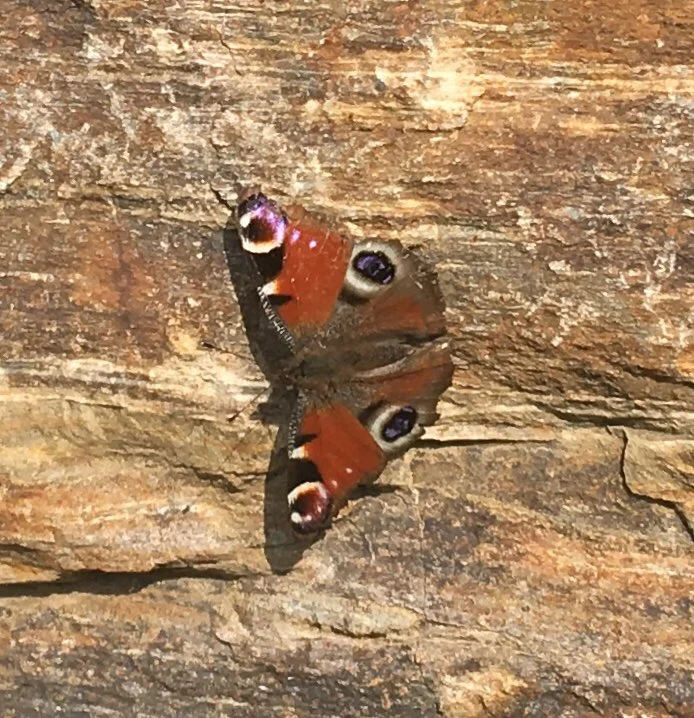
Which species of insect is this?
Aglais io
